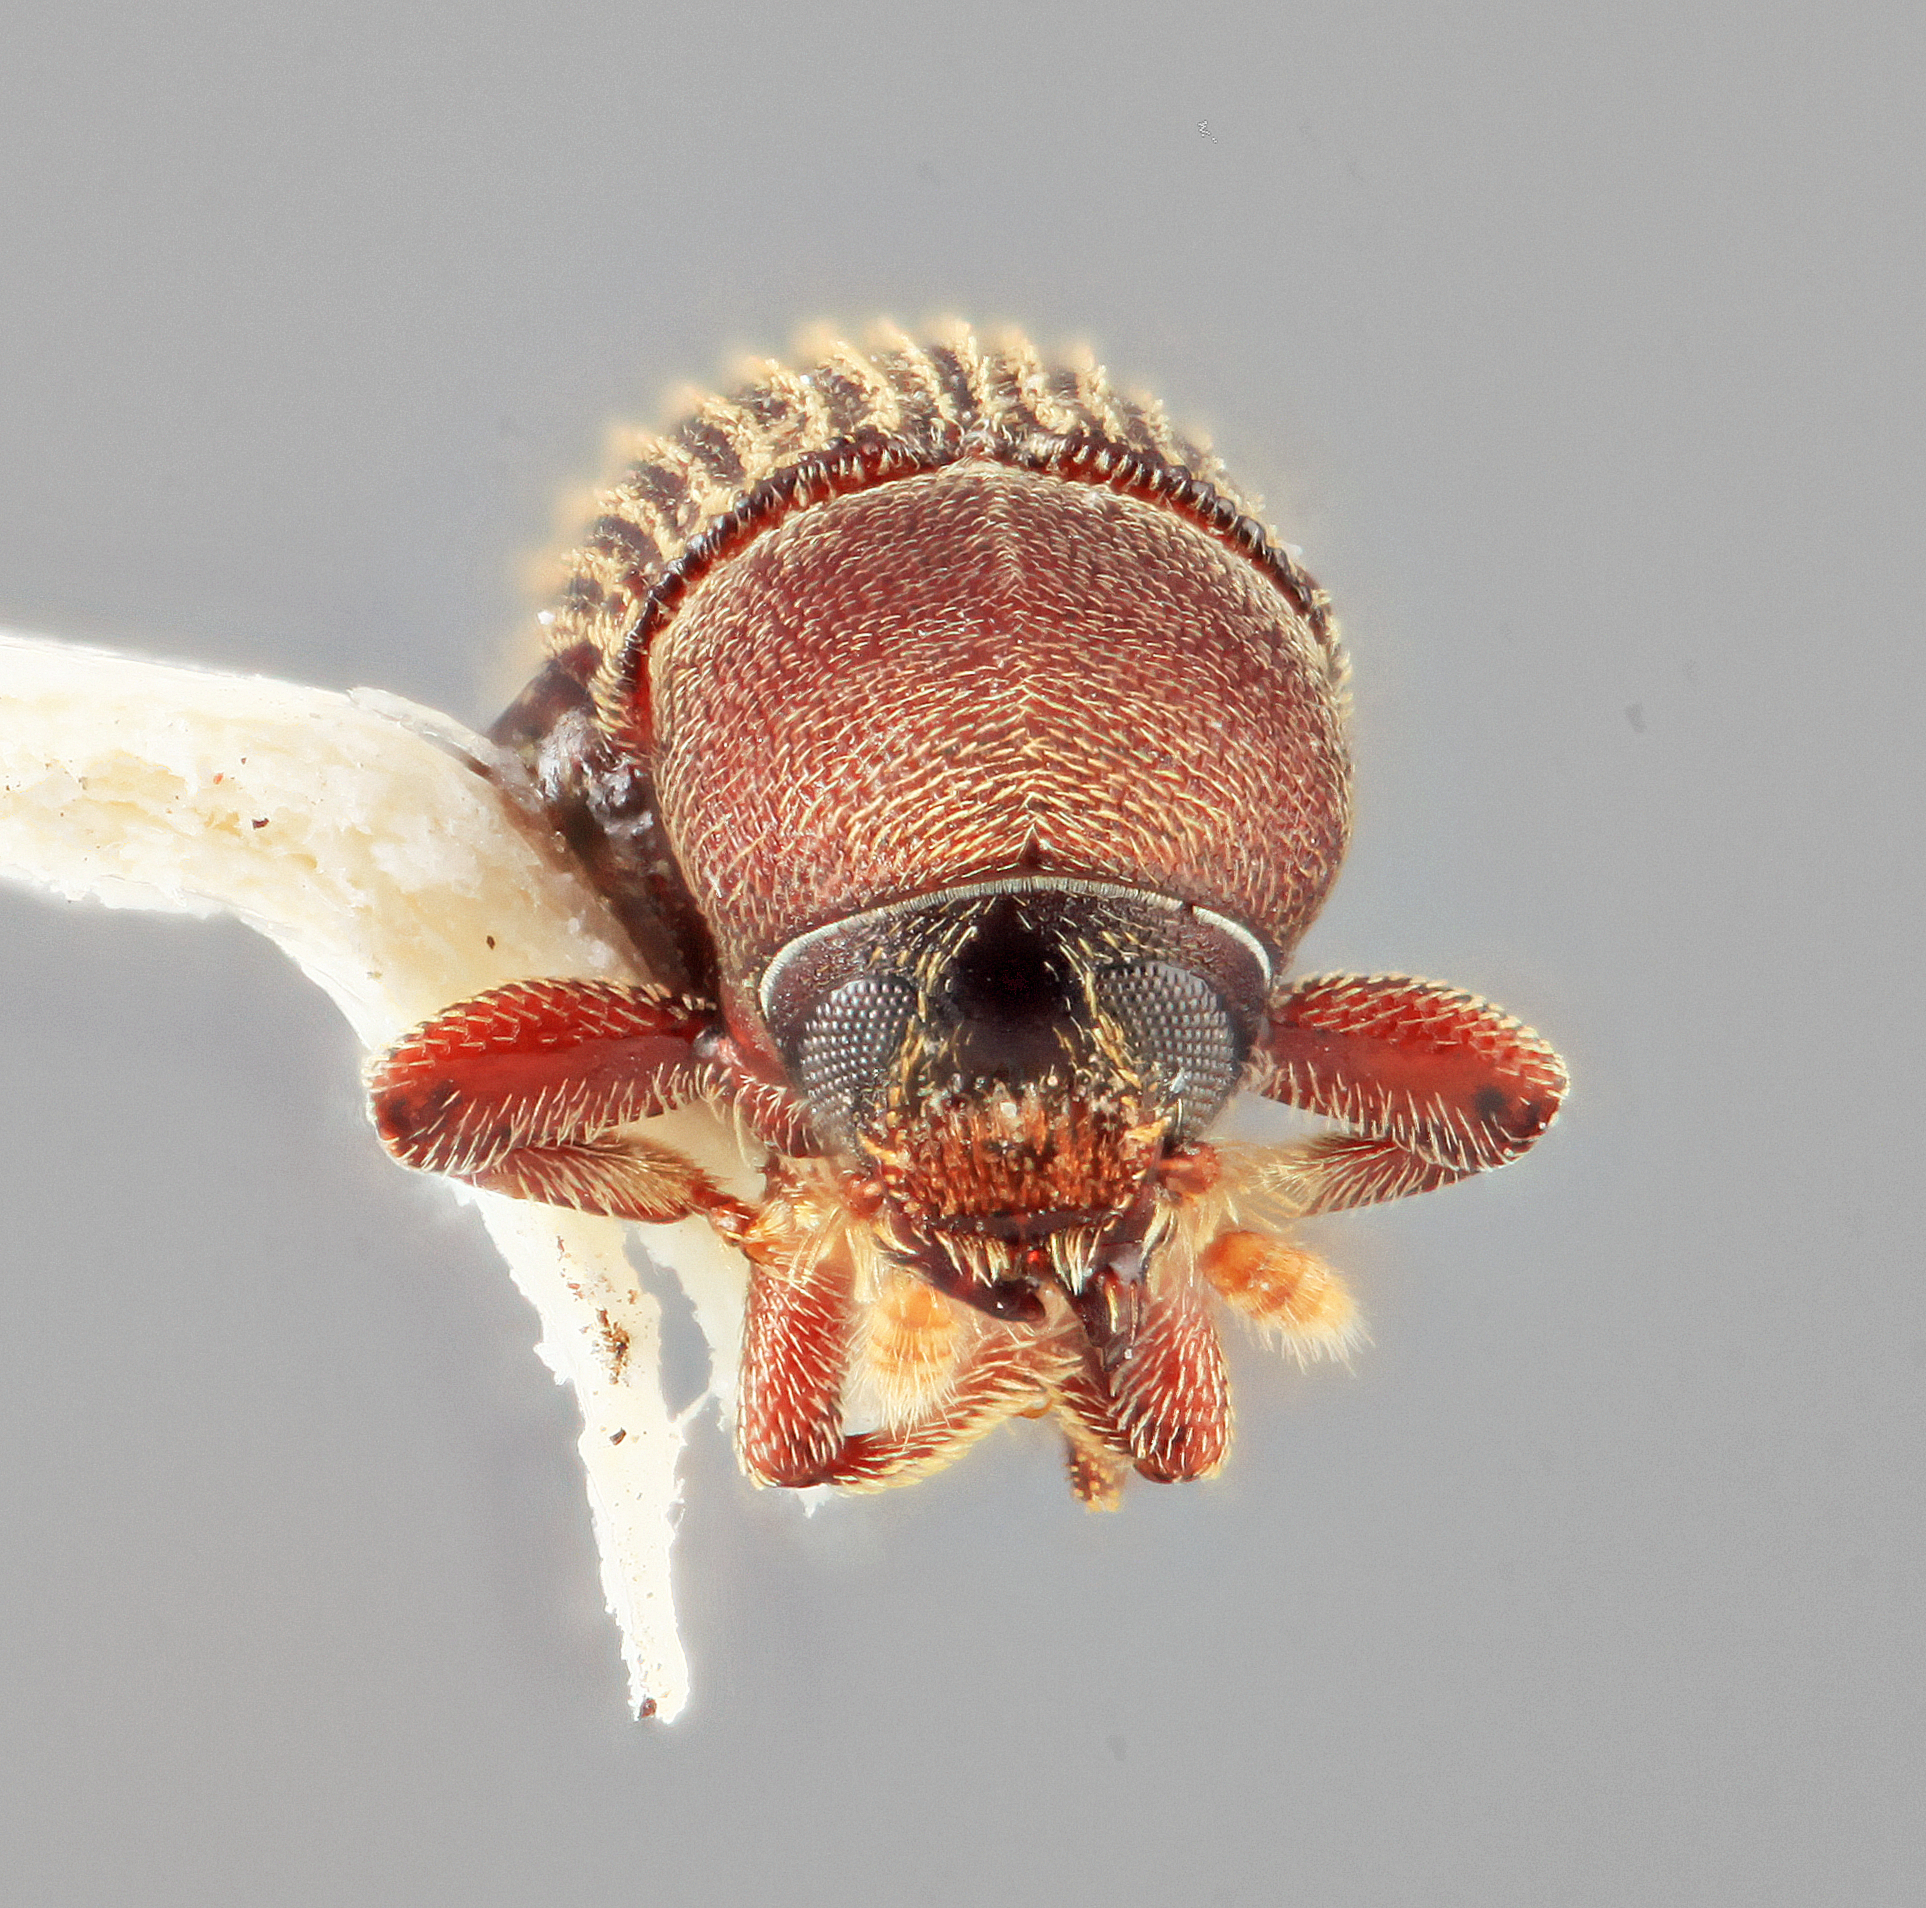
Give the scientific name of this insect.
Cnesinus atavus
